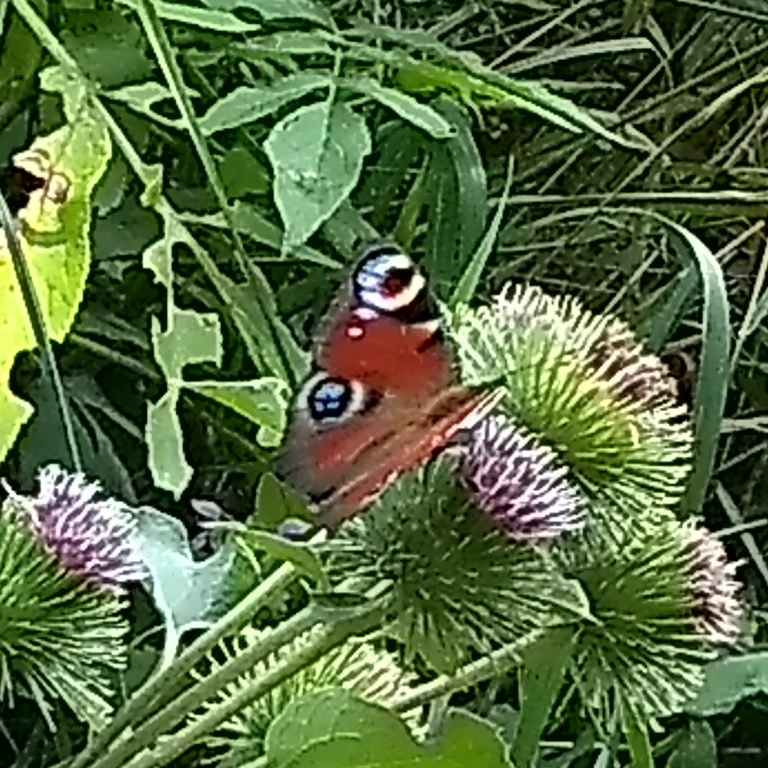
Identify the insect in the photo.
Aglais io
